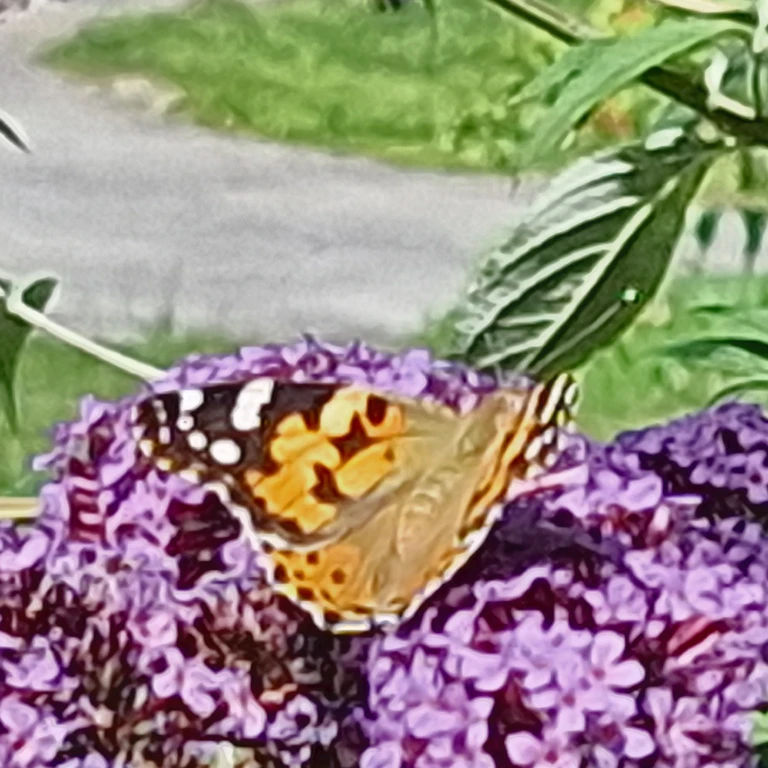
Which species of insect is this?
Vanessa cardui
